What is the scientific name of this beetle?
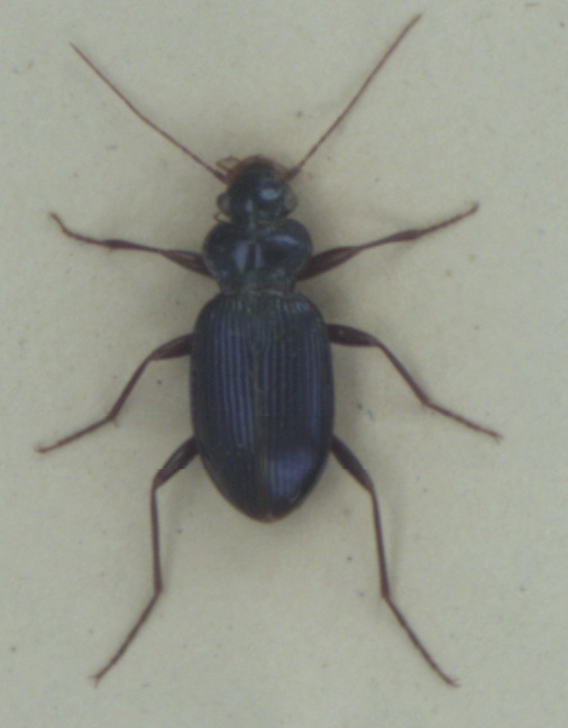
Leistus spinibarbis
